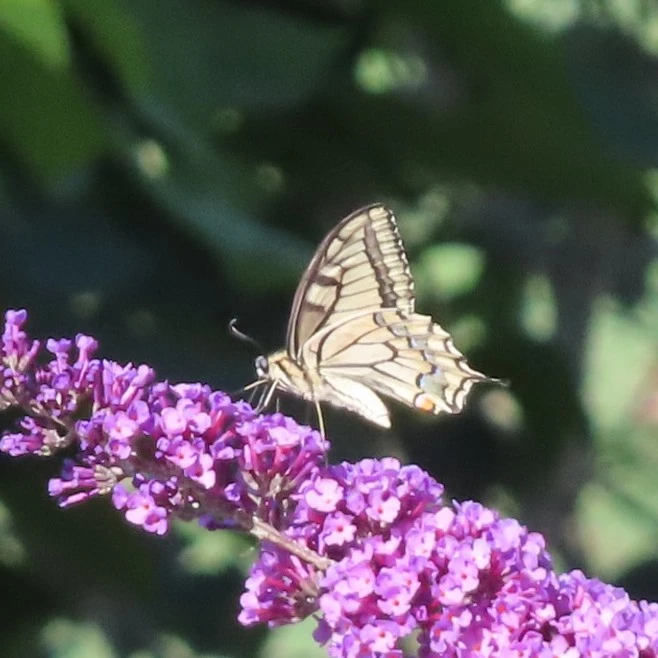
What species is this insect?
Papilio machaon
